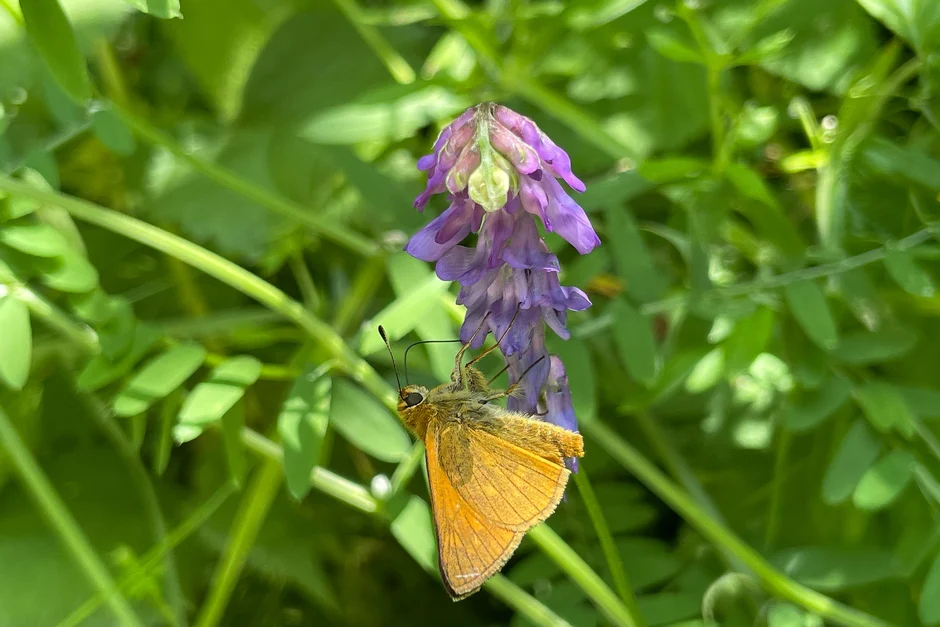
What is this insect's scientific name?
Ochlodes sylvanus (also Ochlodes venata)
